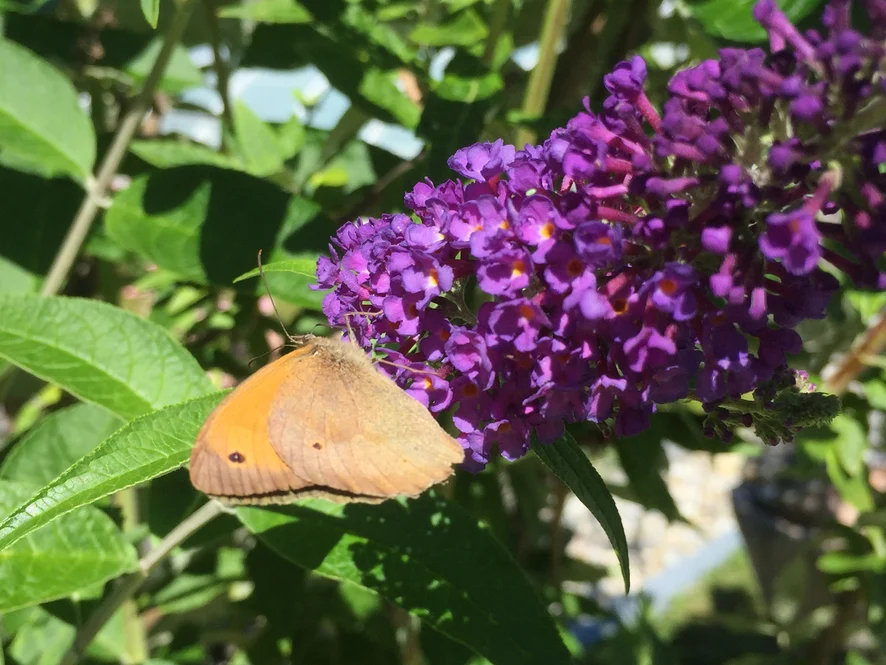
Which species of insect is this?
Maniola jurtina
